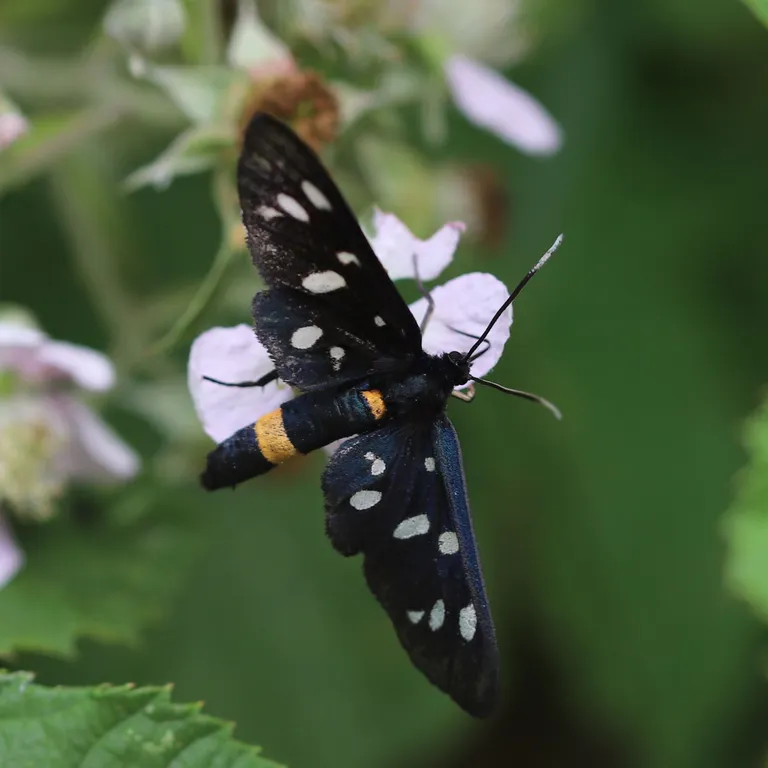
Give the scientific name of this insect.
Amata phegea
